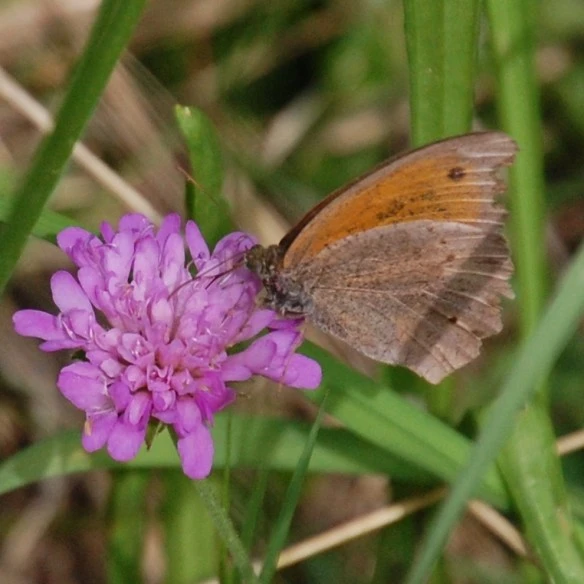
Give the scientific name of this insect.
Maniola jurtina
